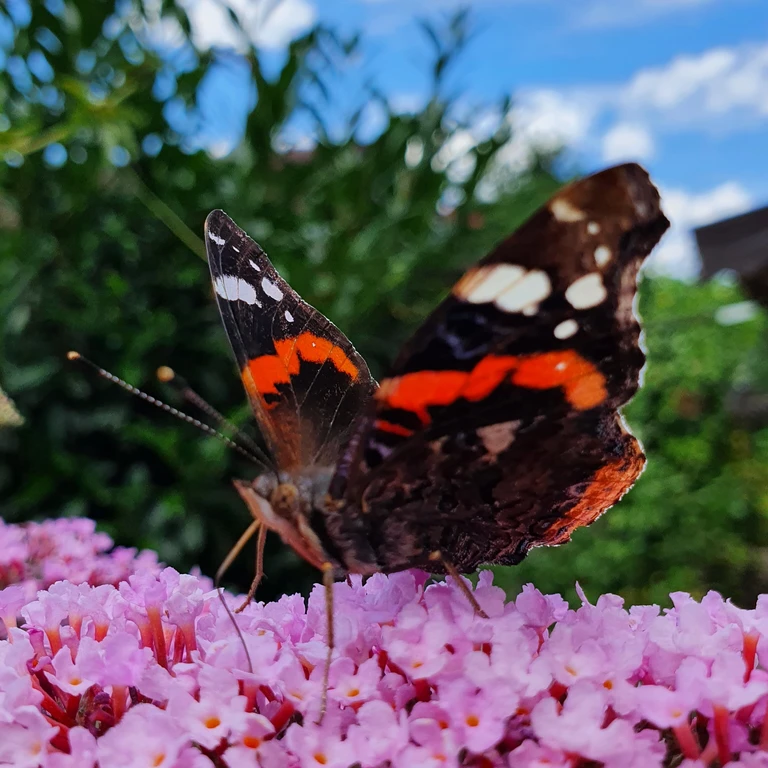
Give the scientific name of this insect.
Vanessa atalanta
